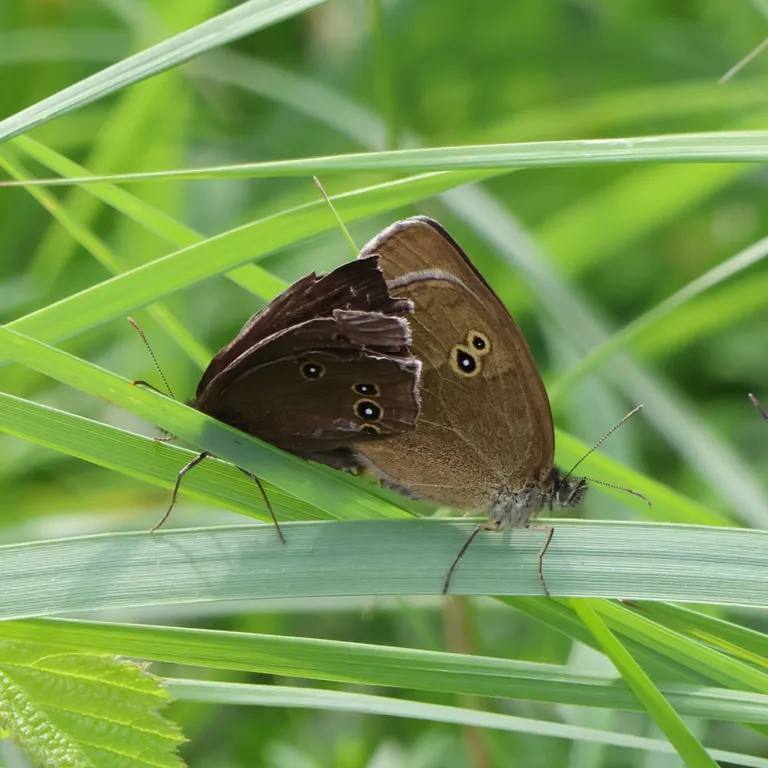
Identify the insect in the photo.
Aphantopus hyperantus
